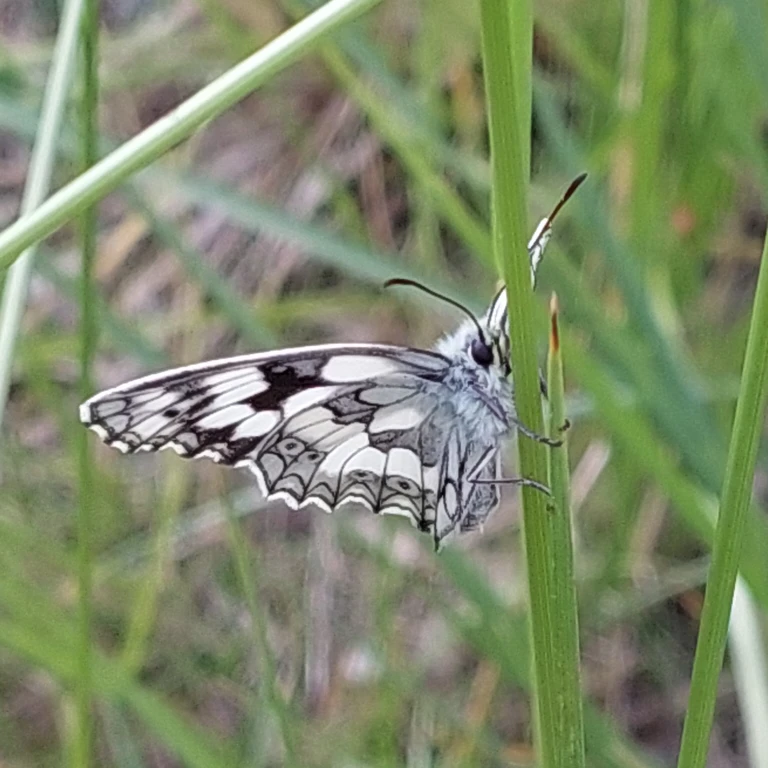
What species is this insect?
Melanargia galathea
